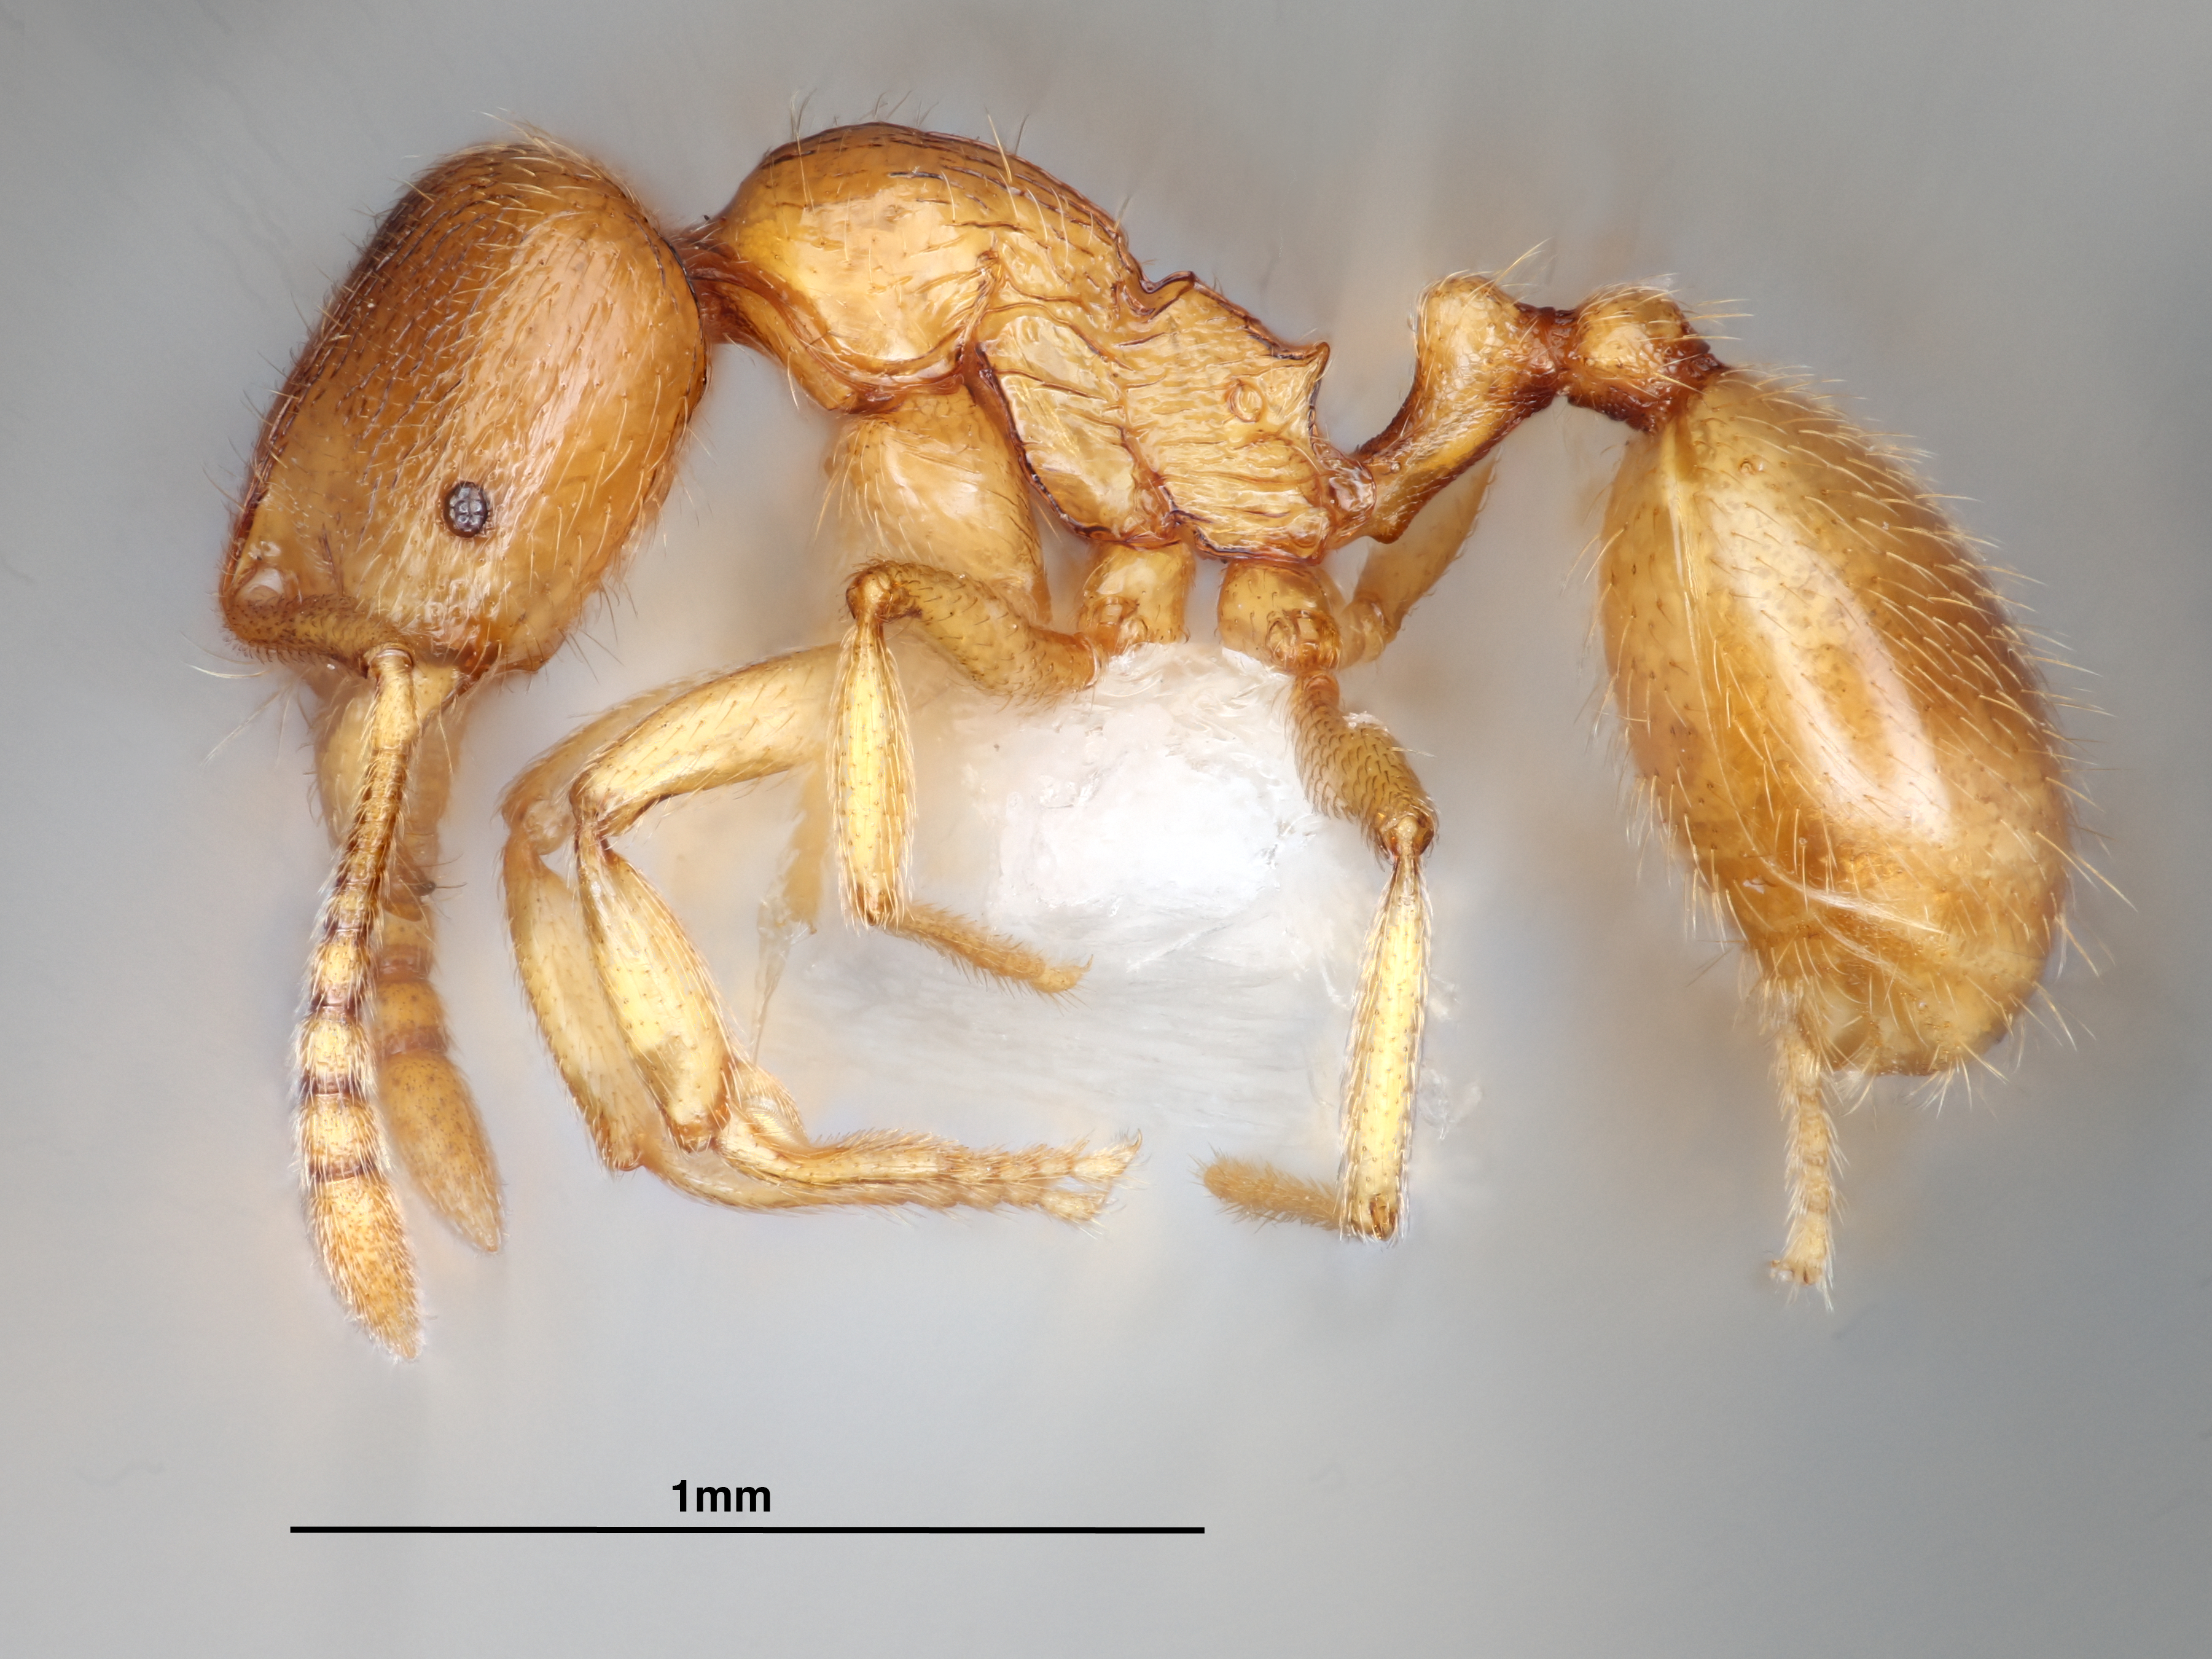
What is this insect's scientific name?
Stenamma lagunum
